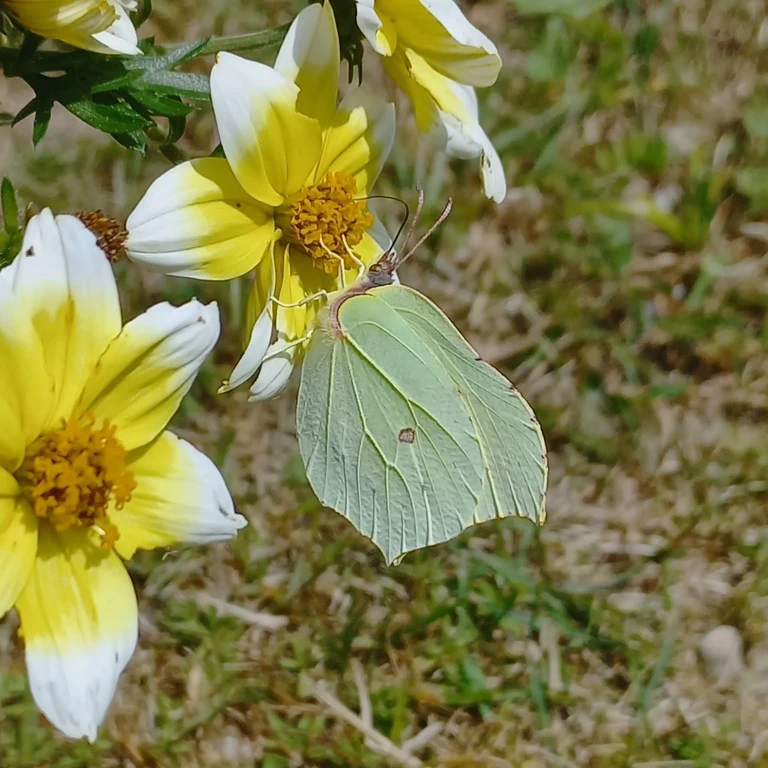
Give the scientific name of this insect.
Gonepteryx rhamni
